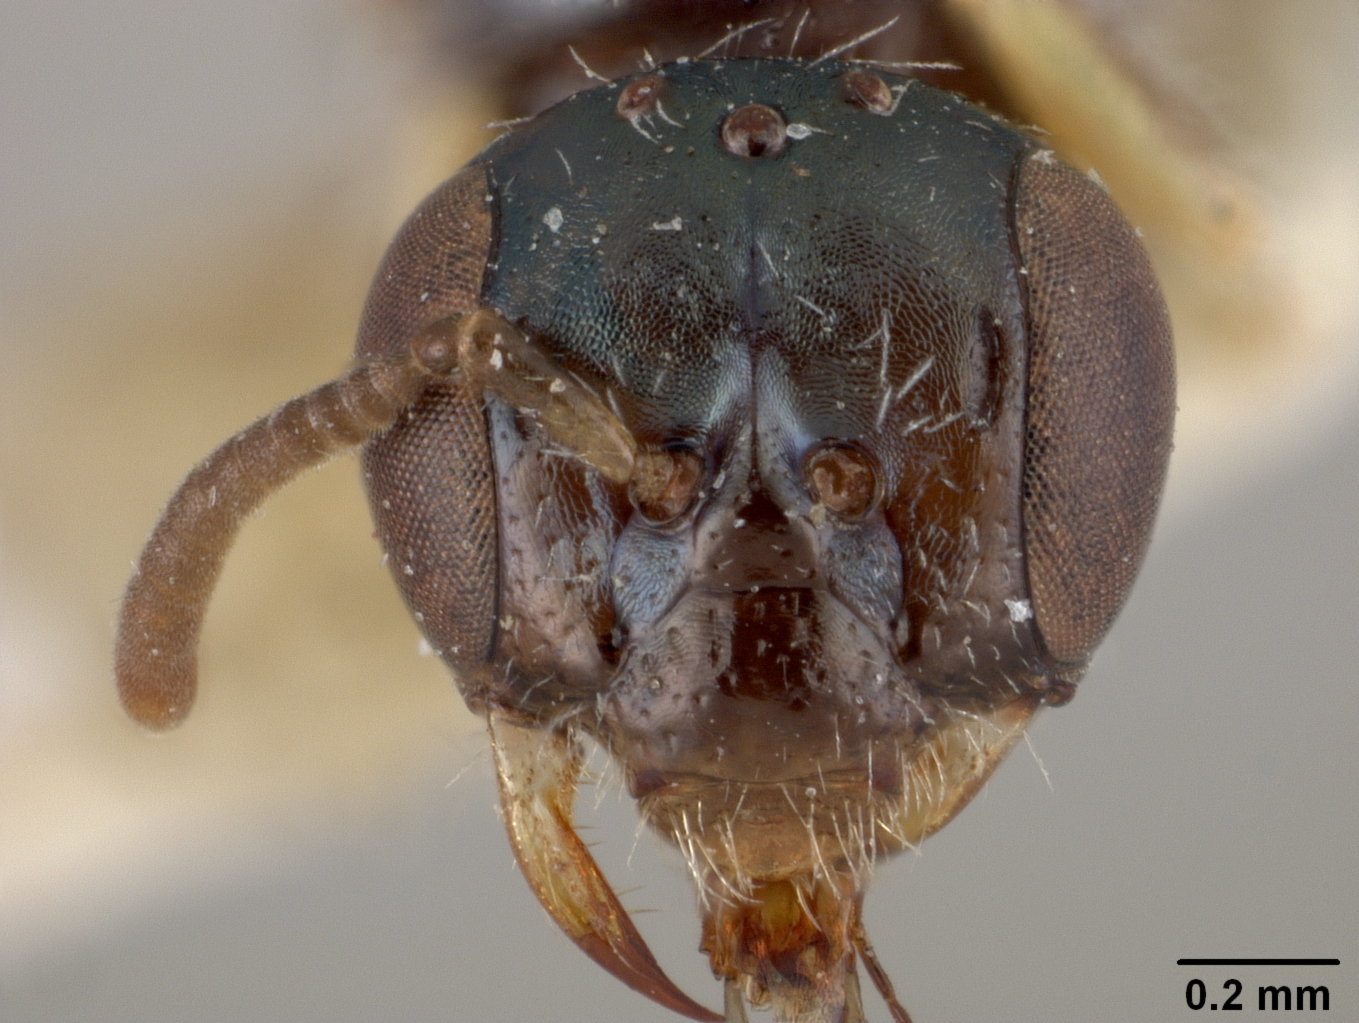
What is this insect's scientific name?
Perdita vidua
